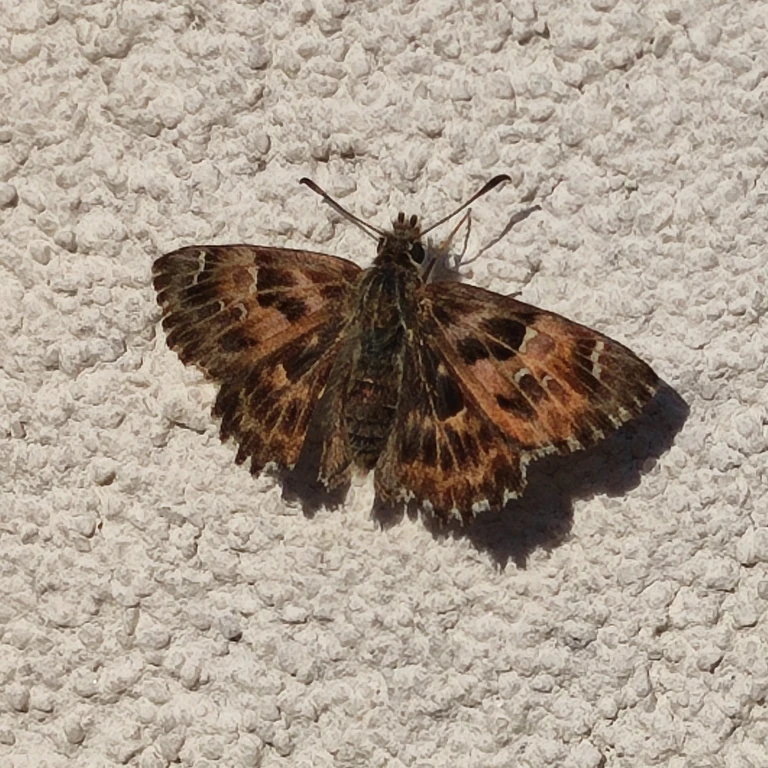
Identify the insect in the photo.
Carcharodus alceae
